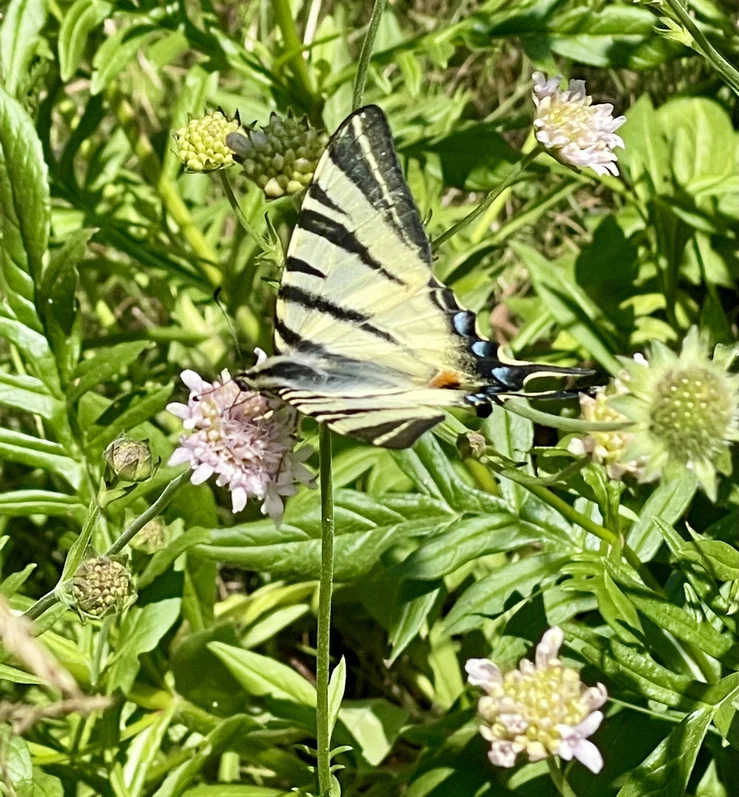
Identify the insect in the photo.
Iphiclides podalirius
